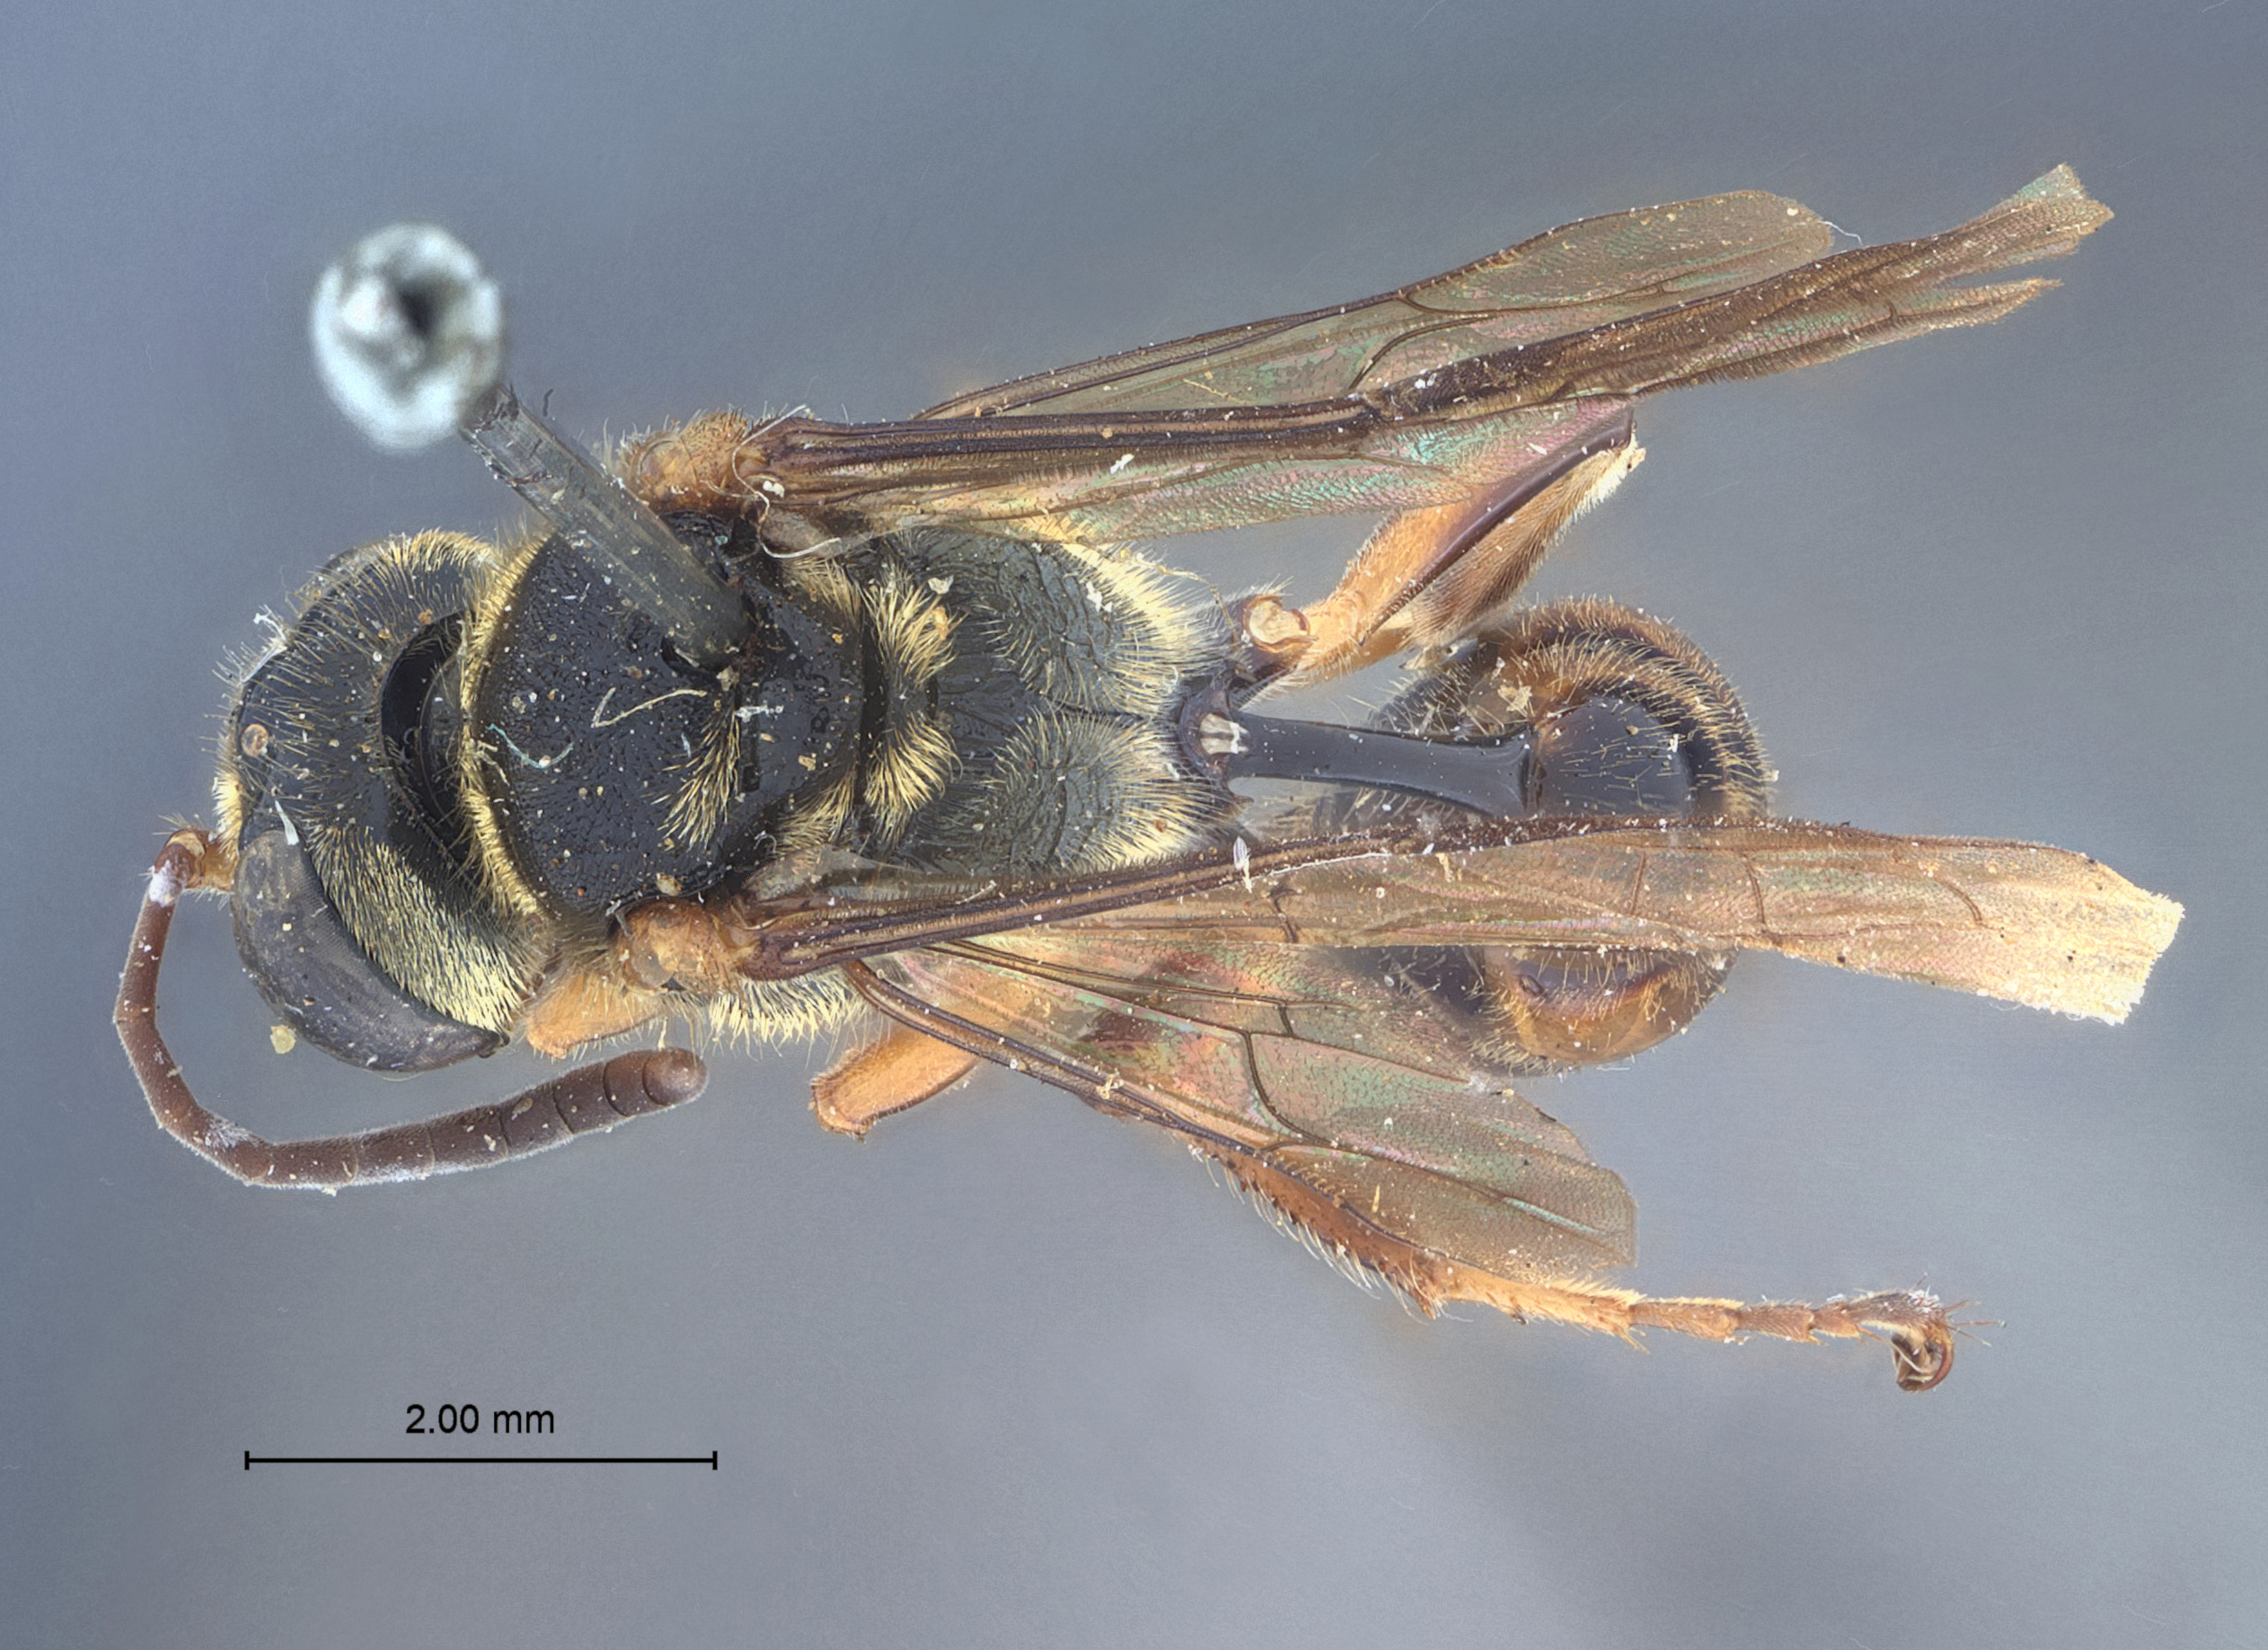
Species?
Mimesa aureohirta
